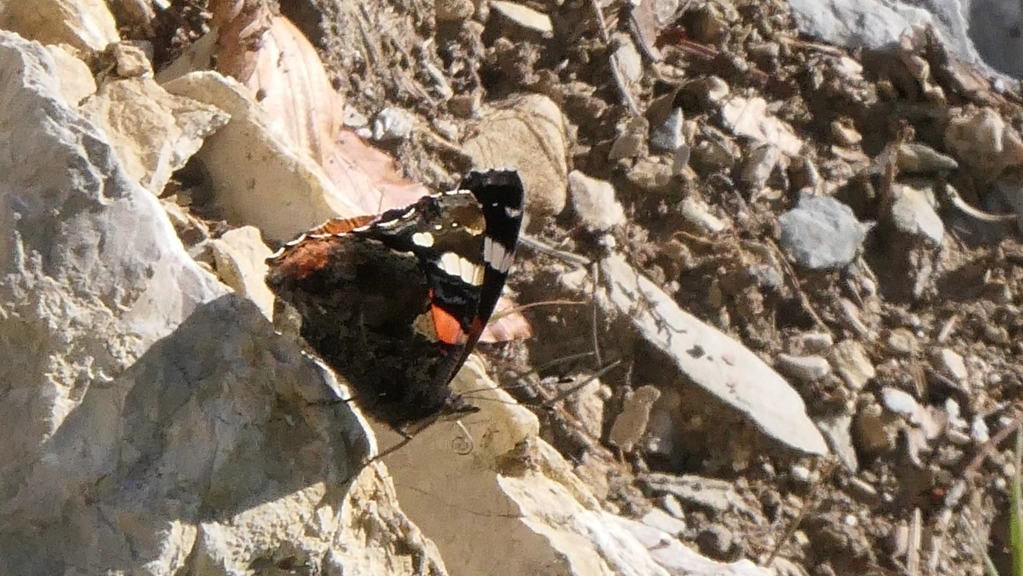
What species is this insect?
Vanessa atalanta
